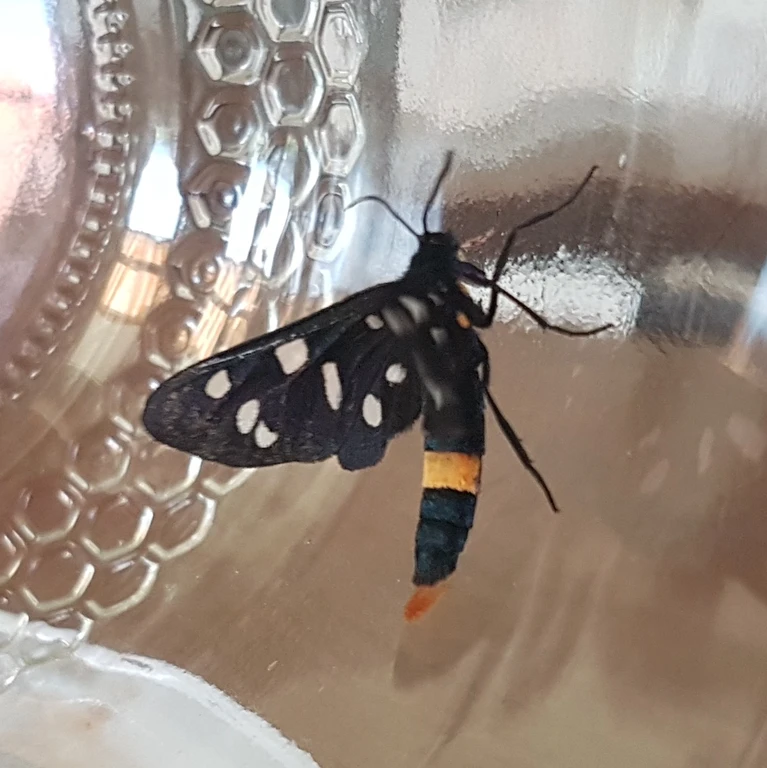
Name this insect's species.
Amata phegea
